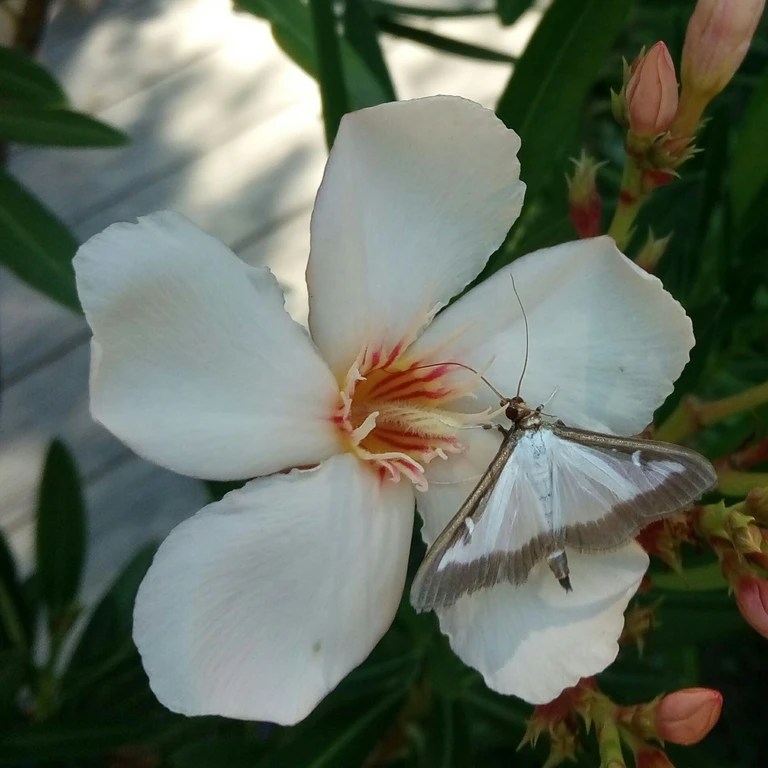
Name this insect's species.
Cydalima perspectalis
